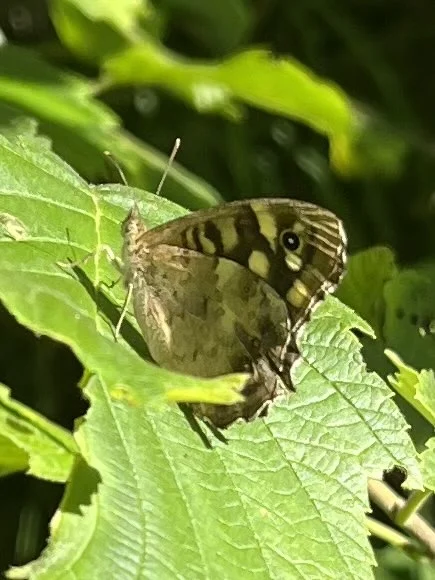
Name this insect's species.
Pararge aegeria
